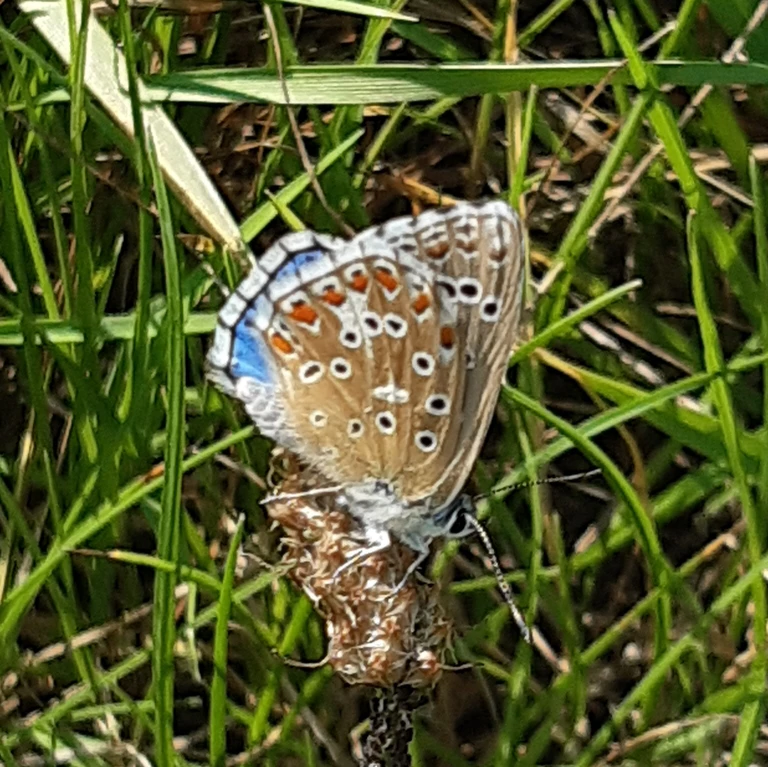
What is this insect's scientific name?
Lysandra bellargus
